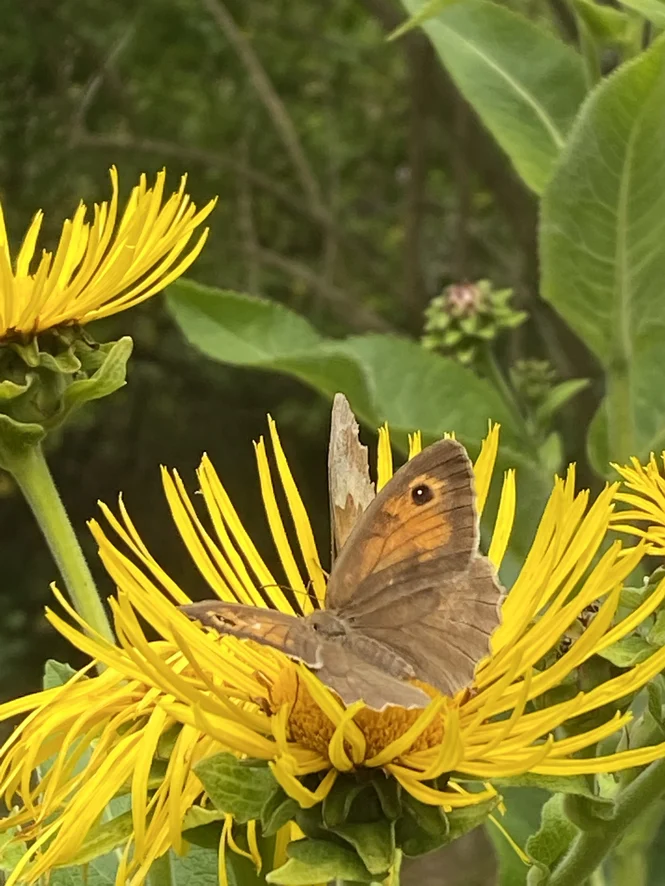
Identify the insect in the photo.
Maniola jurtina
